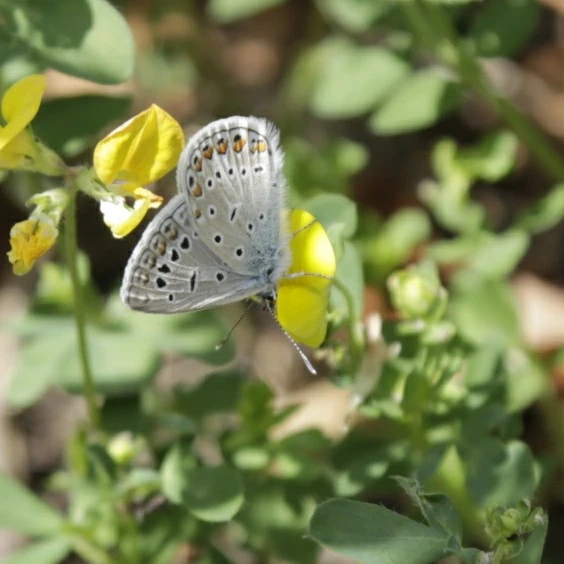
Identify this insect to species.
Polyommatus icarus
